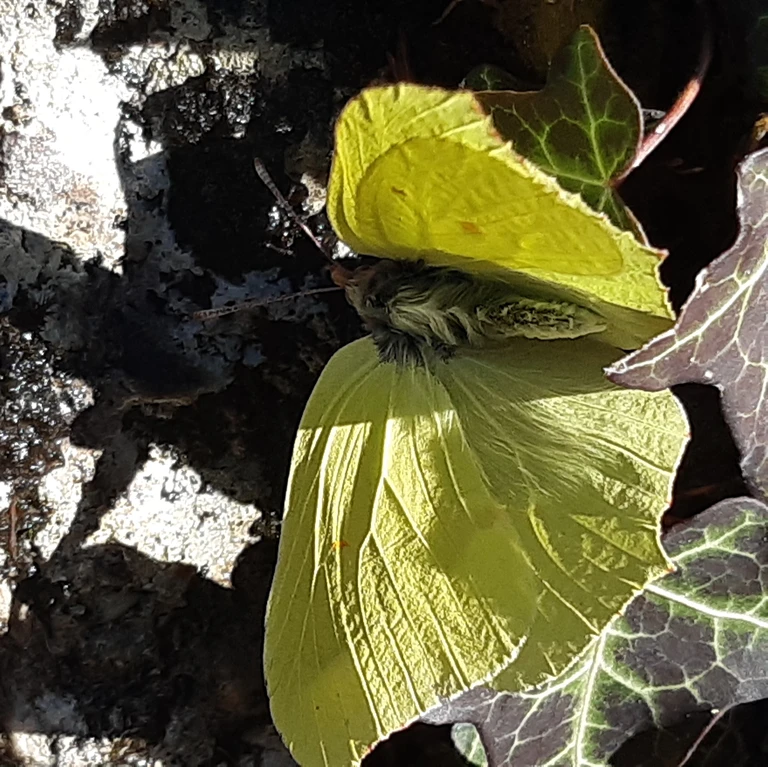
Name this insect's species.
Gonepteryx rhamni
